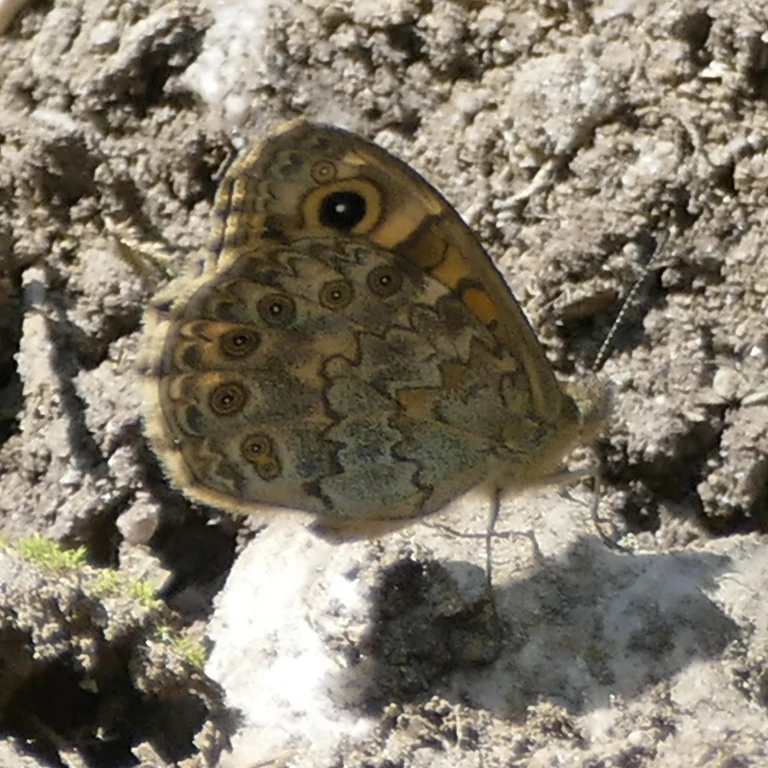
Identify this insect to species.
Lasiommata megera (also Pararge megera)
